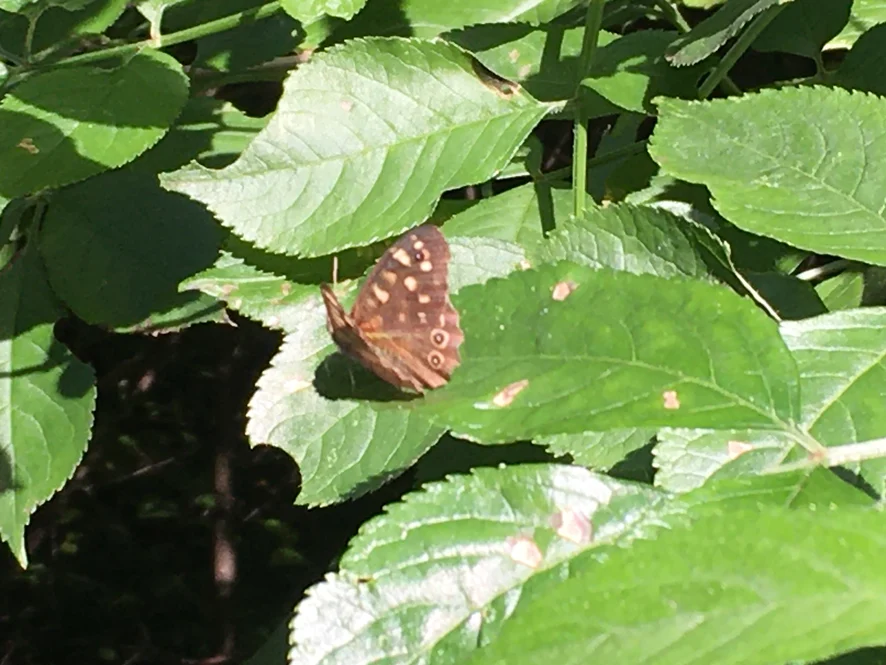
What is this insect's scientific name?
Pararge aegeria
